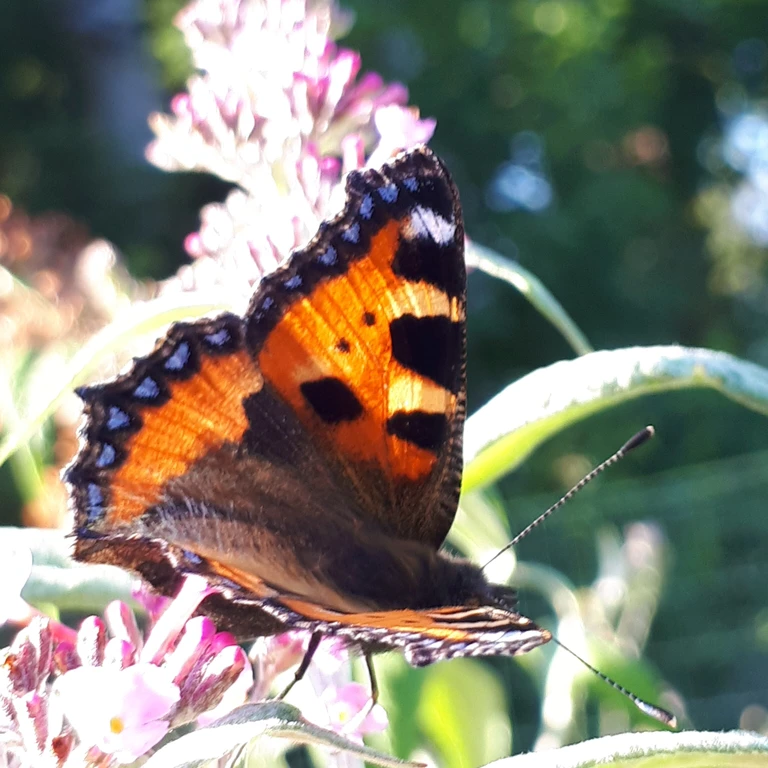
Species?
Aglais urticae
